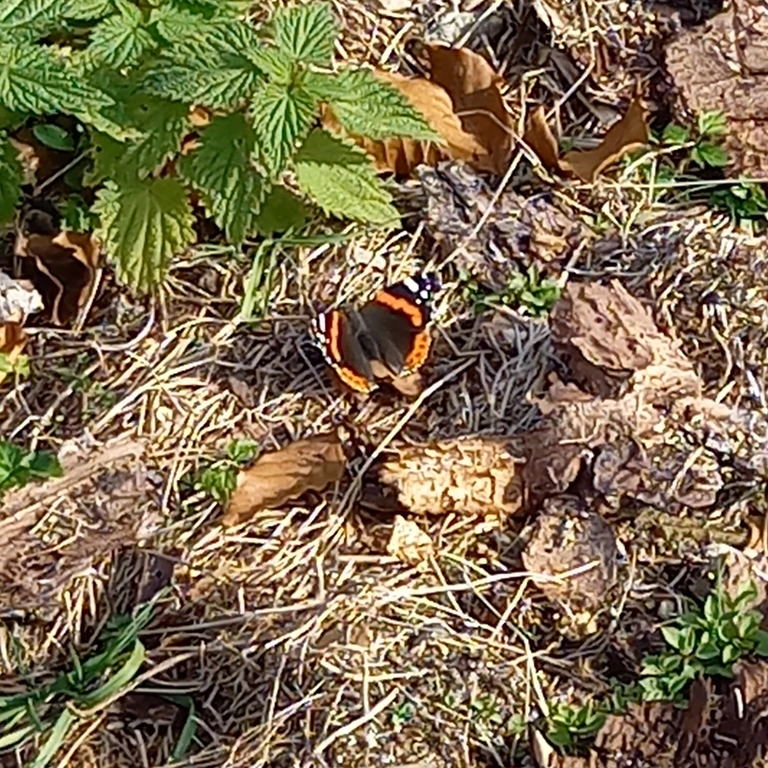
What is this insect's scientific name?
Vanessa atalanta
